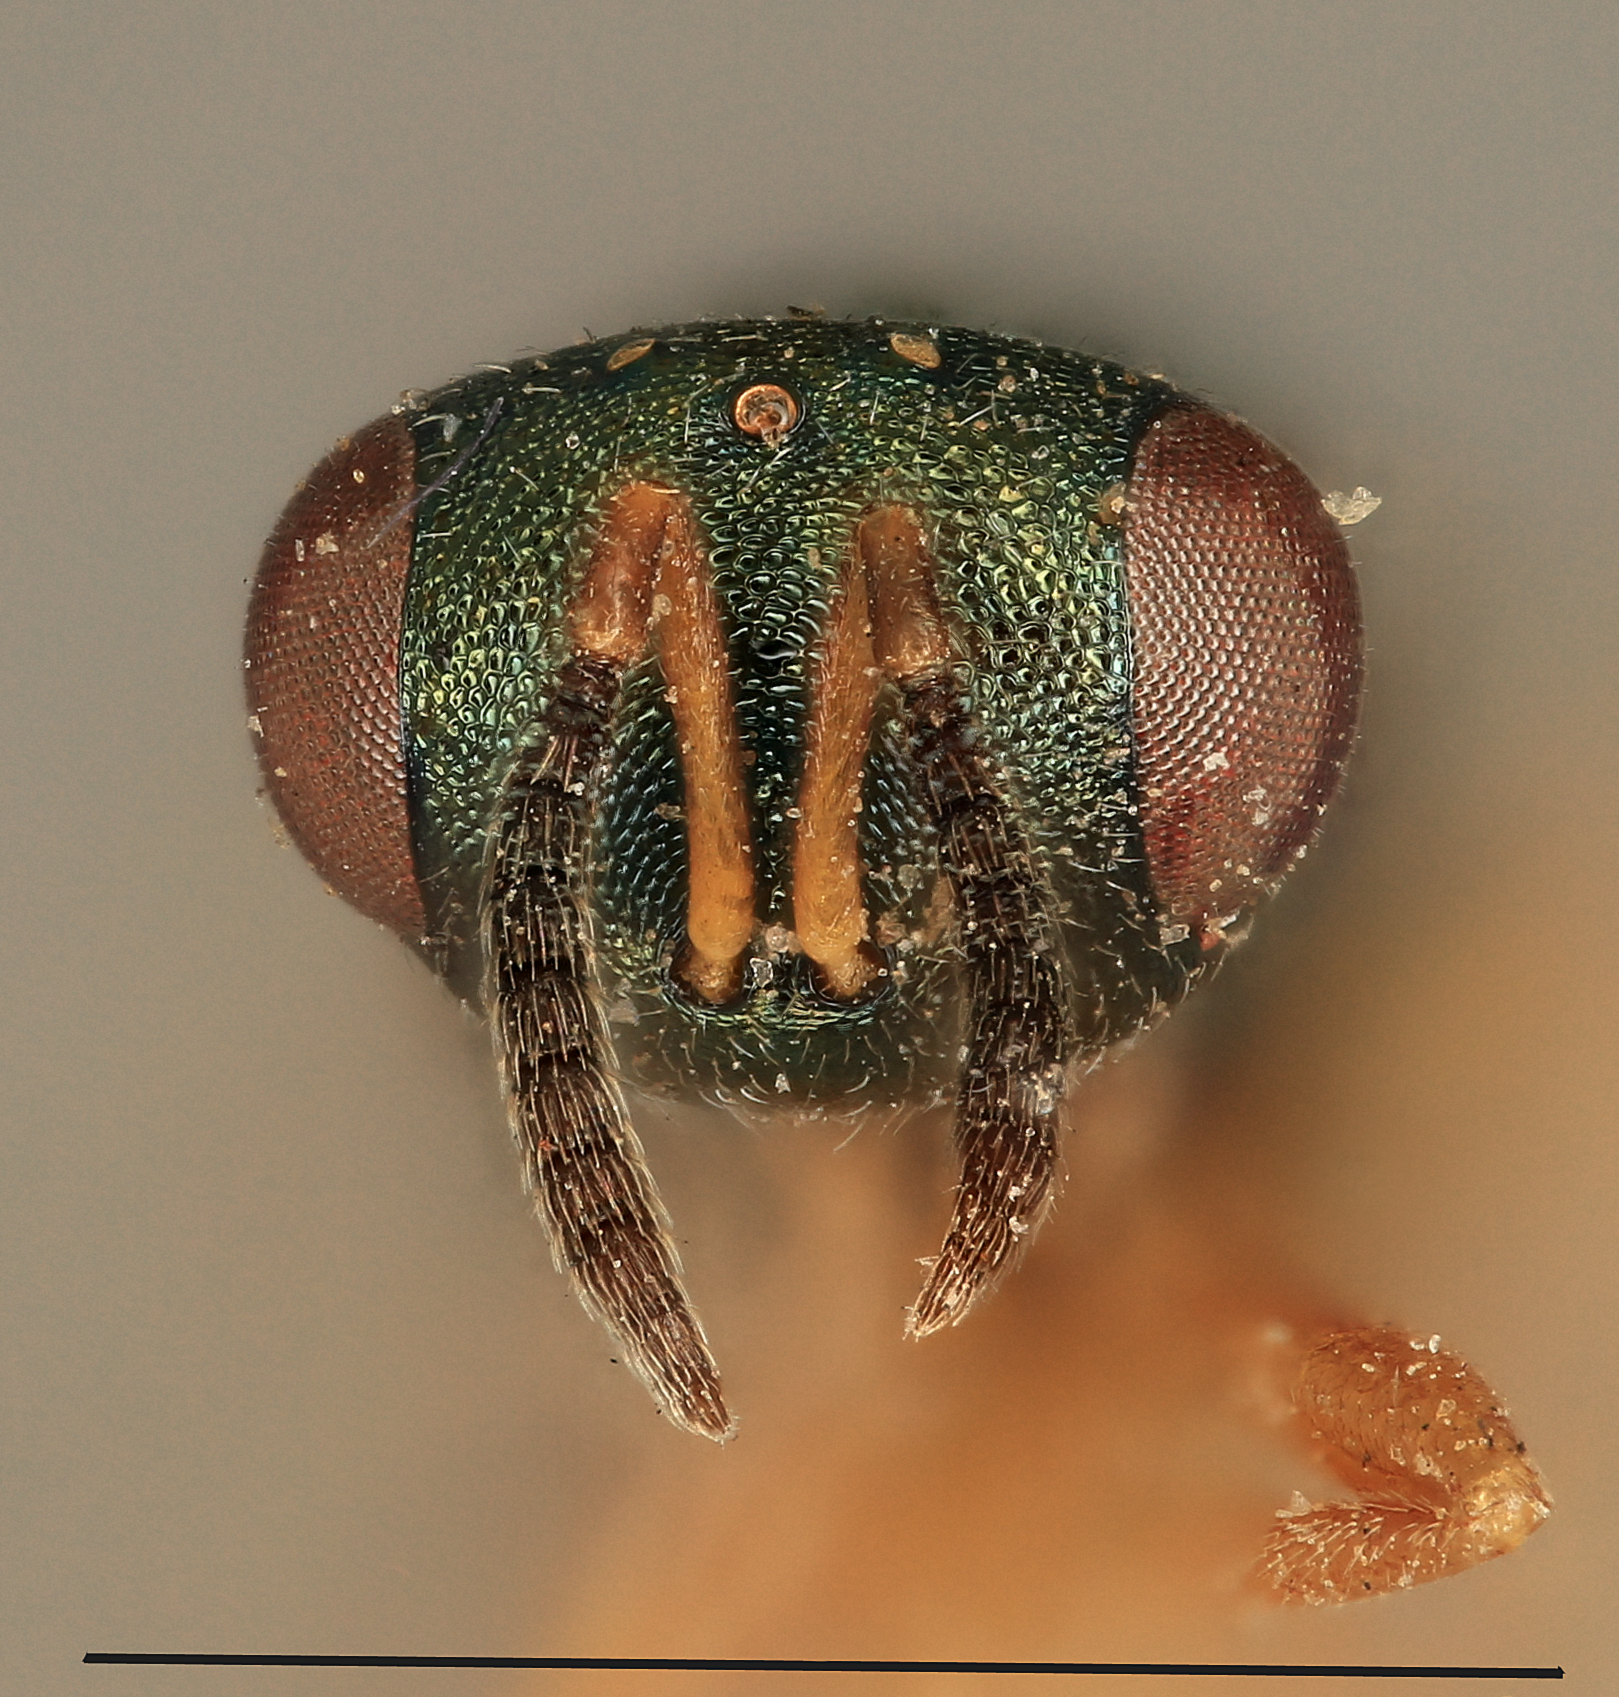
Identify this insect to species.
Eupteromalus sarcophagae
